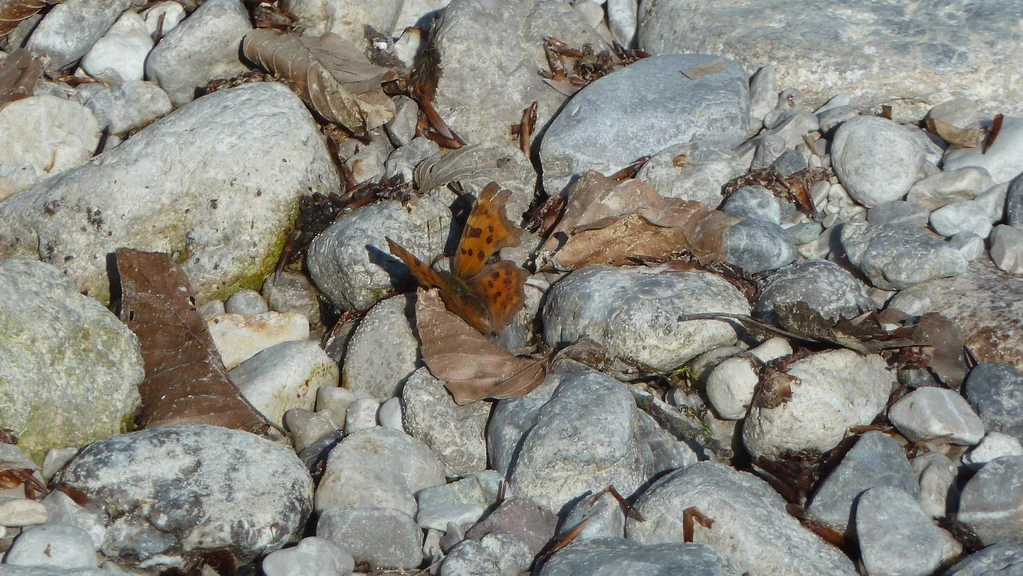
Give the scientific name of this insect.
Polygonia c-album
